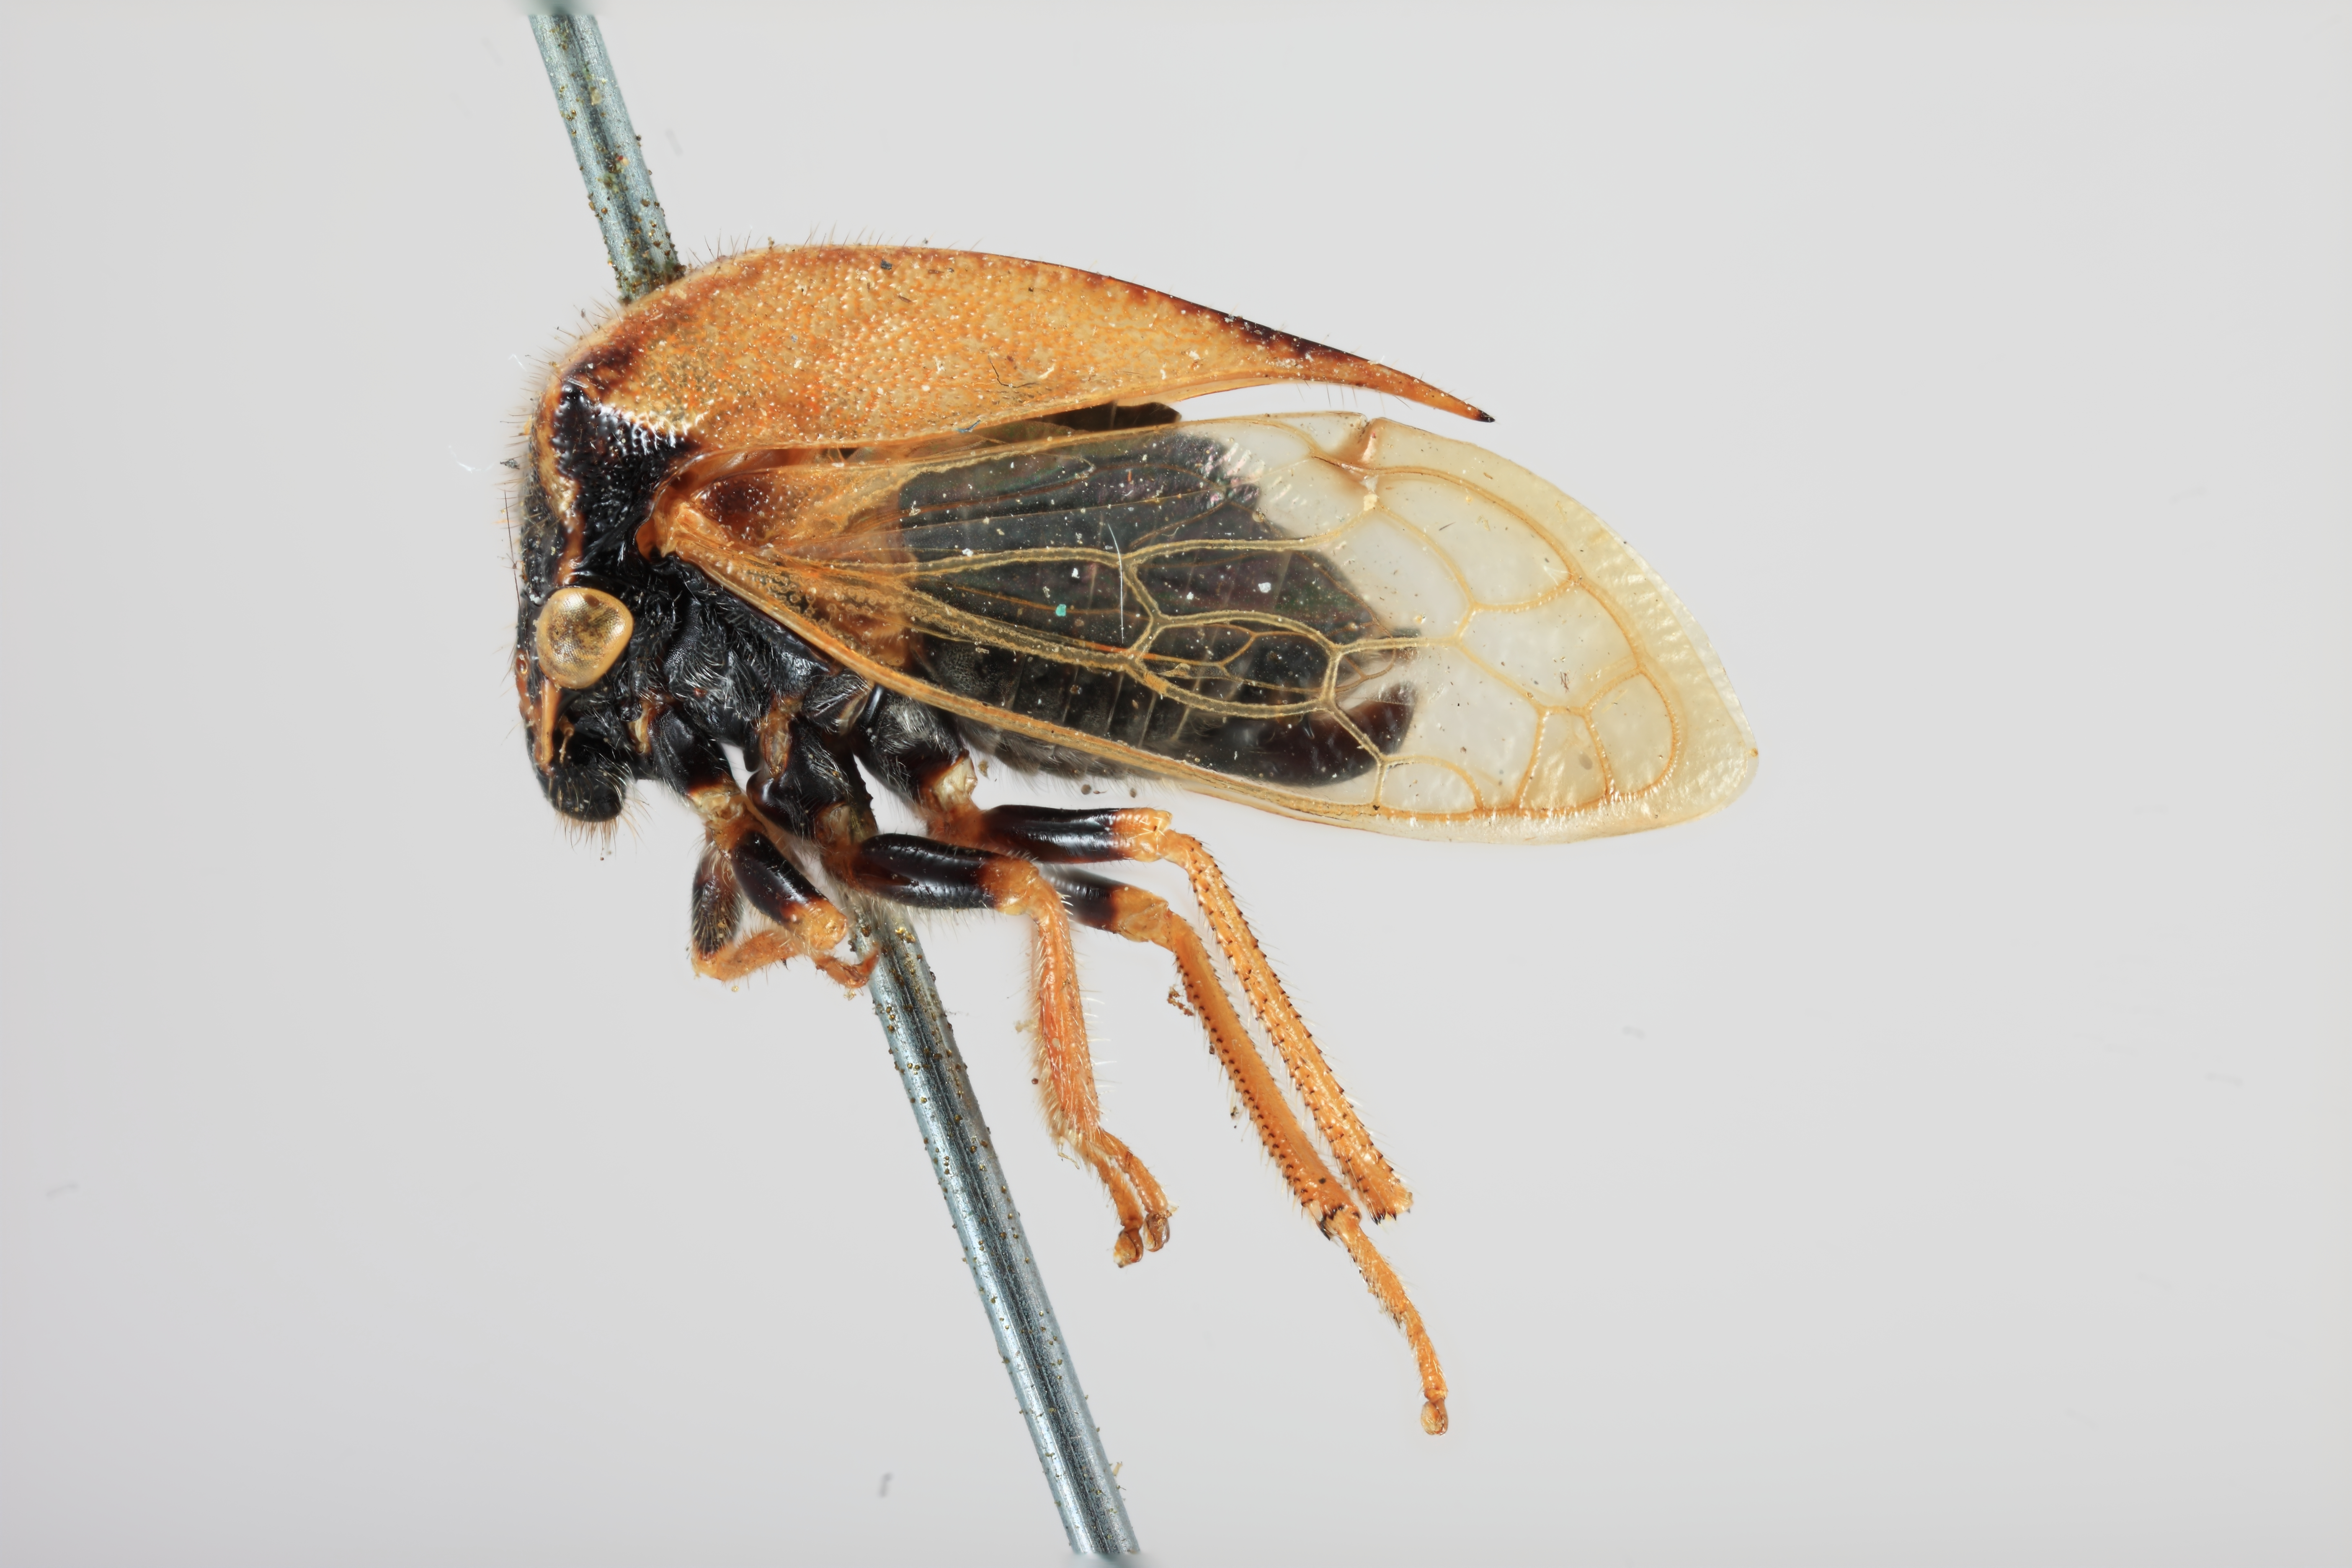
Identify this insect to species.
Ceresa turbida
